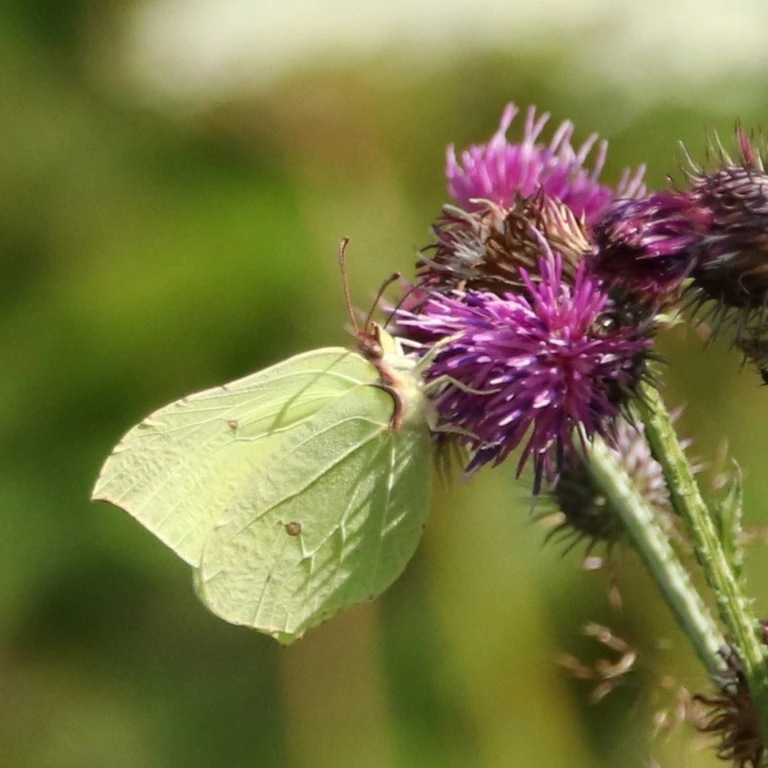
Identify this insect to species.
Gonepteryx rhamni
